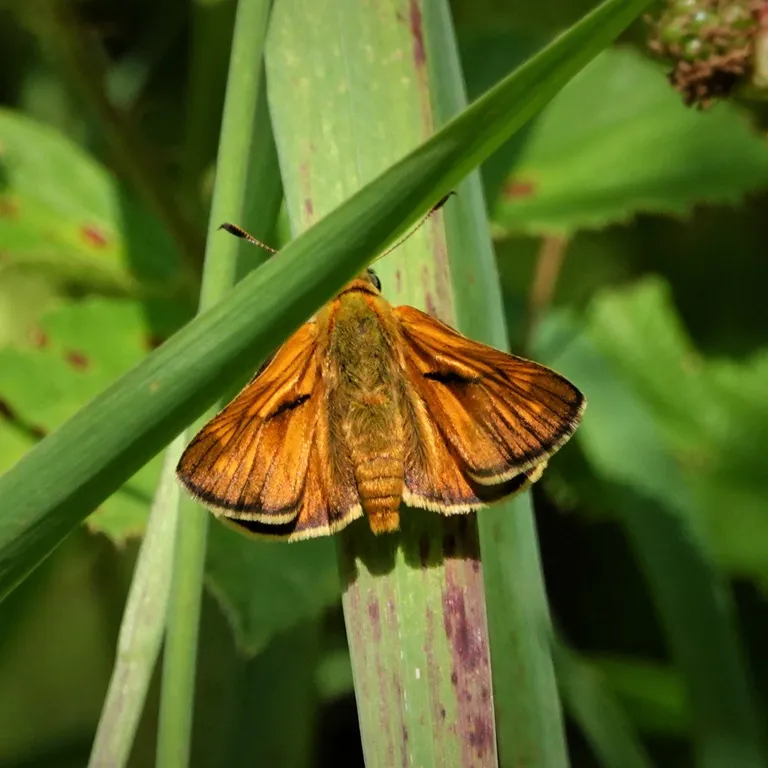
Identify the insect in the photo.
Ochlodes sylvanus (also Ochlodes venata)
